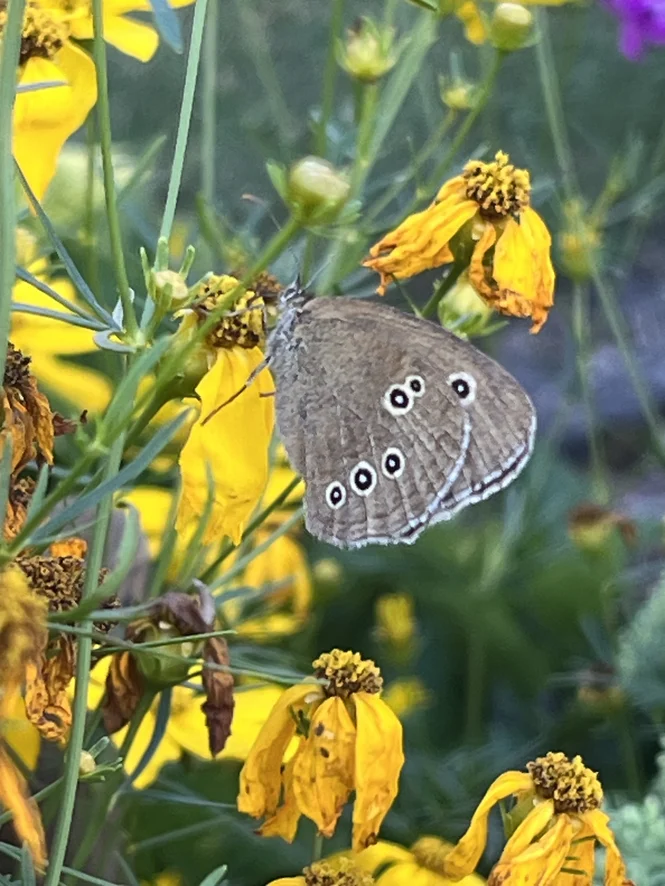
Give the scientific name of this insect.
Aphantopus hyperantus
